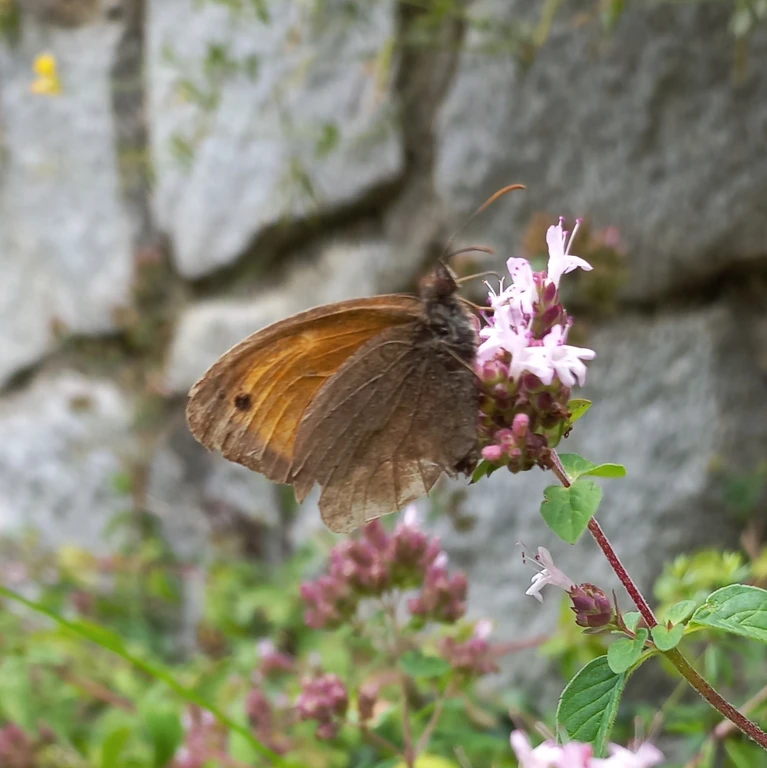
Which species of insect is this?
Maniola jurtina
